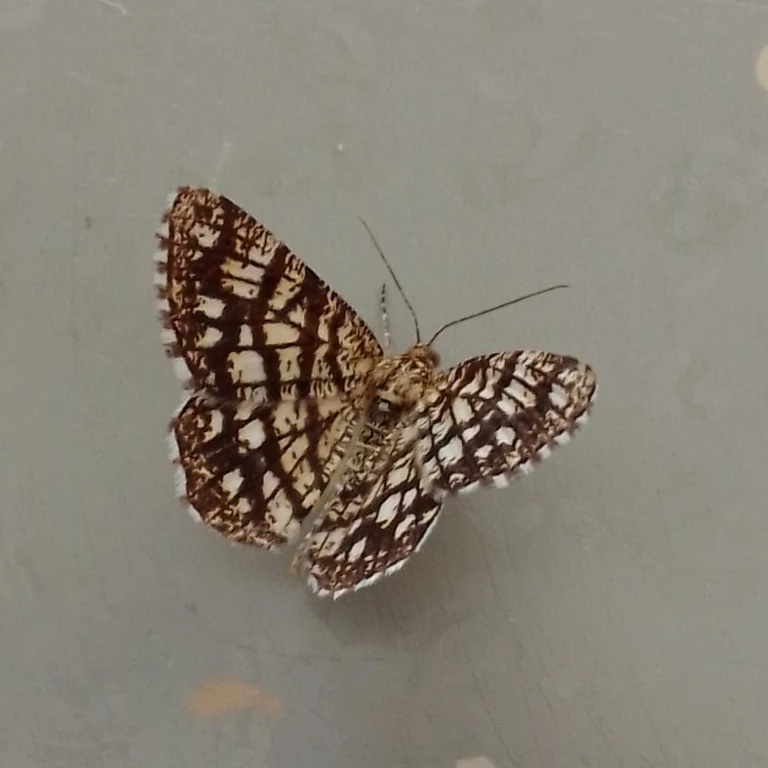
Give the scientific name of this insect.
Chiasmia clathrata
